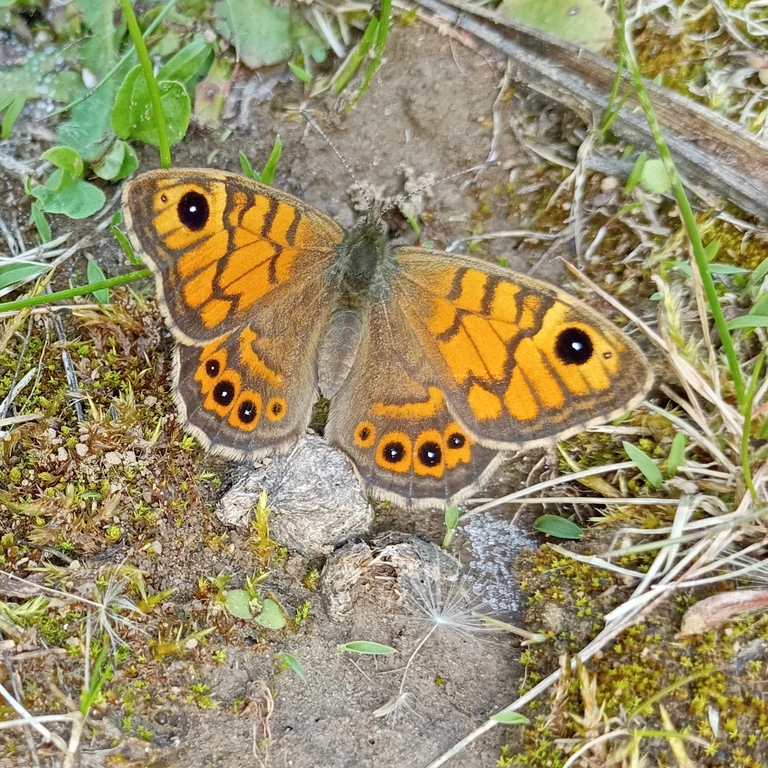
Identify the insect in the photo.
Lasiommata megera (also Pararge megera)
